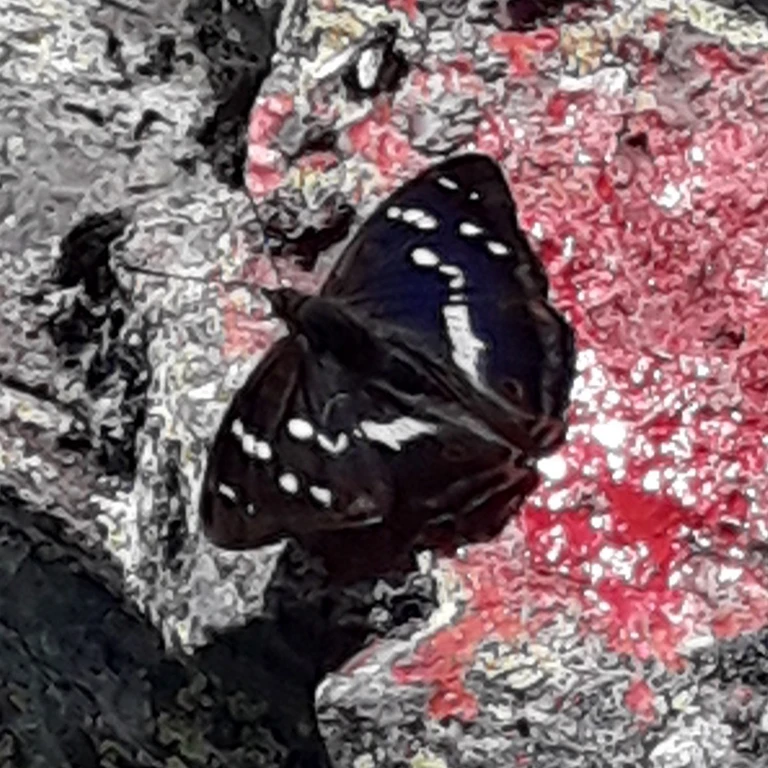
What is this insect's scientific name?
Apatura iris
